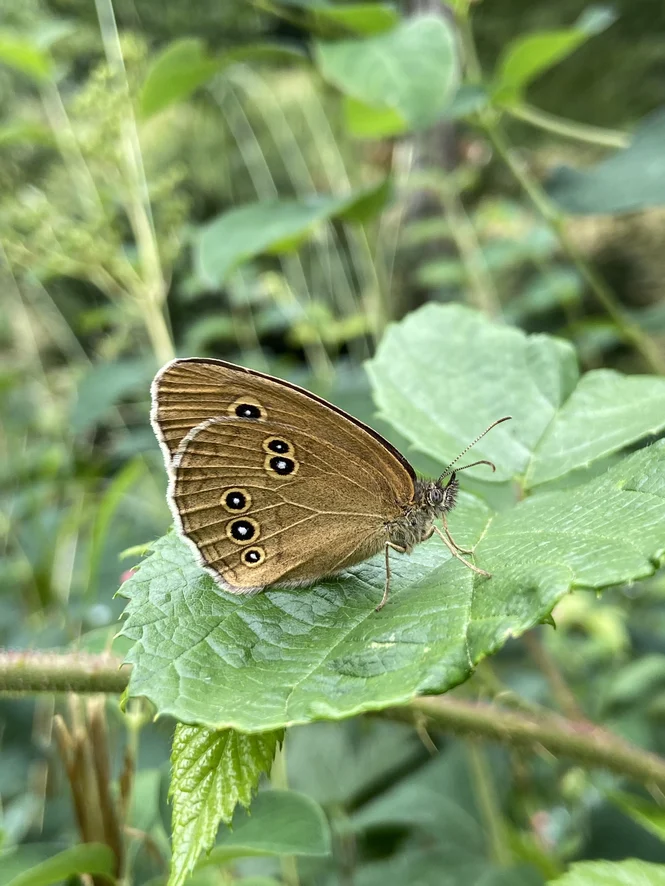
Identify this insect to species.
Aphantopus hyperantus
